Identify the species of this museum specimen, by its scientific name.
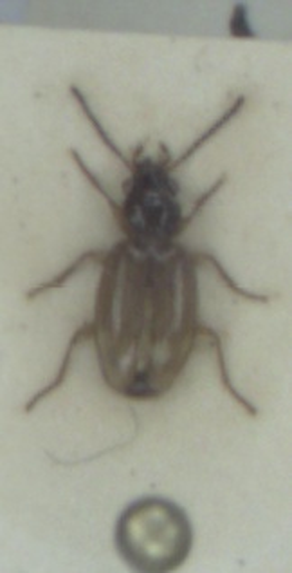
Bembidion doris
